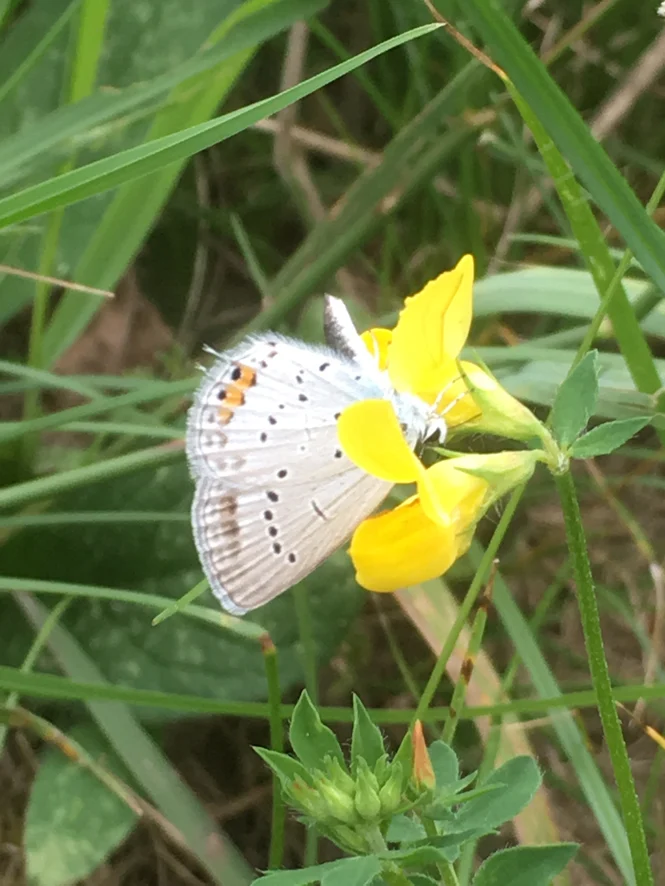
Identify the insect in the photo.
Cupido argiades (also Elkalyce argiades)
